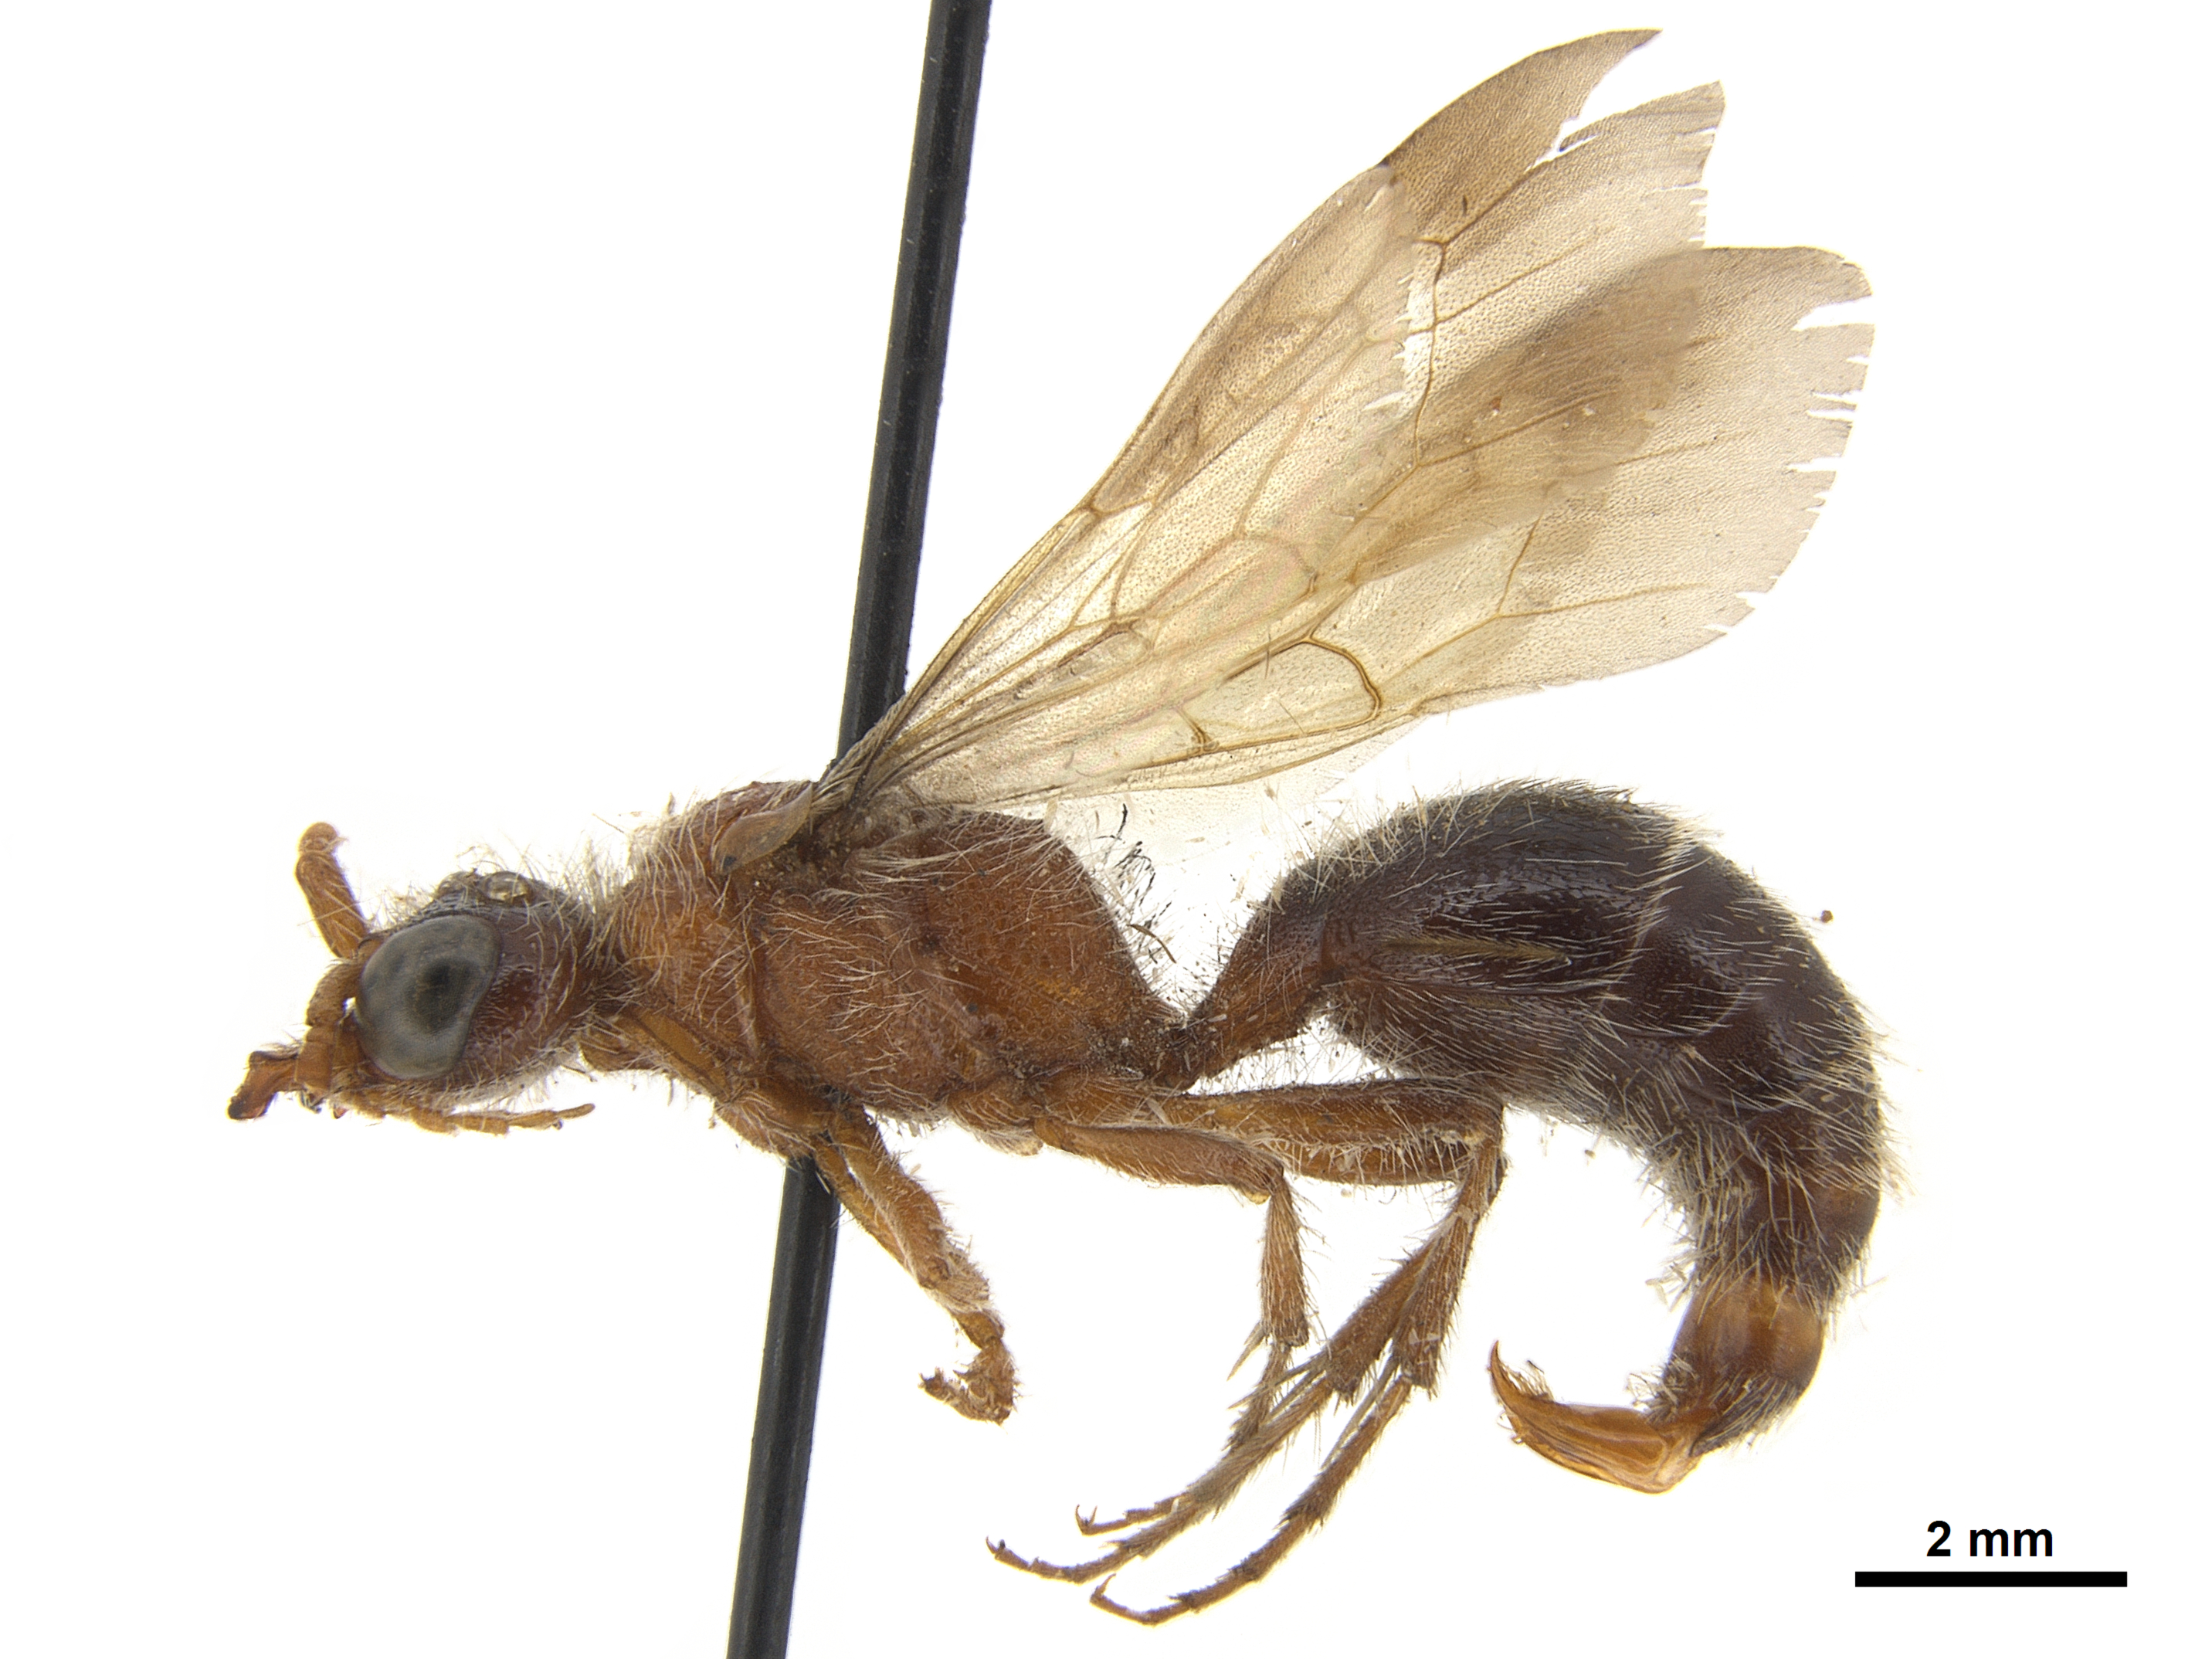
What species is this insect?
Dentilla irana
